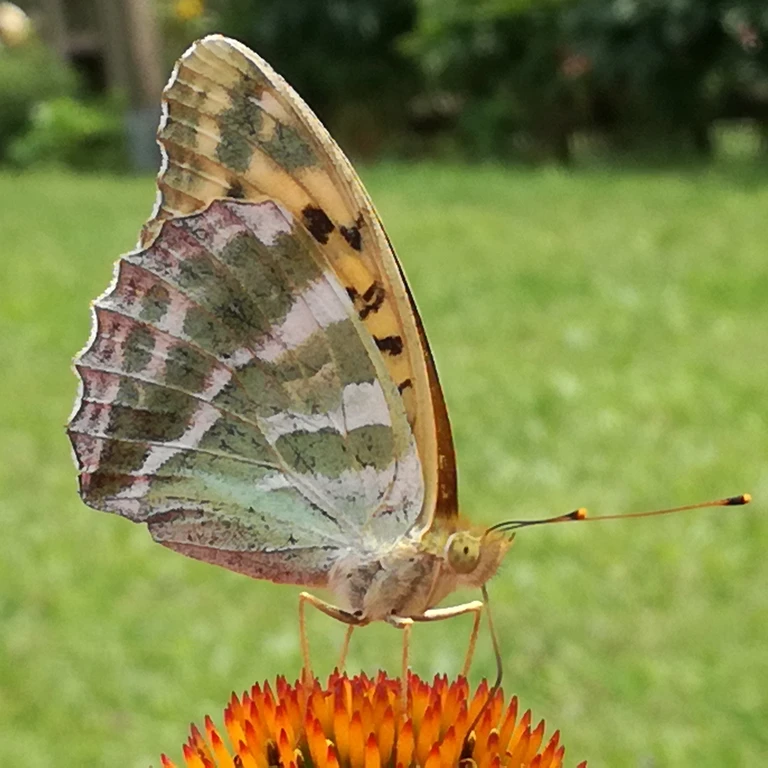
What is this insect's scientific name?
Argynnis paphia
